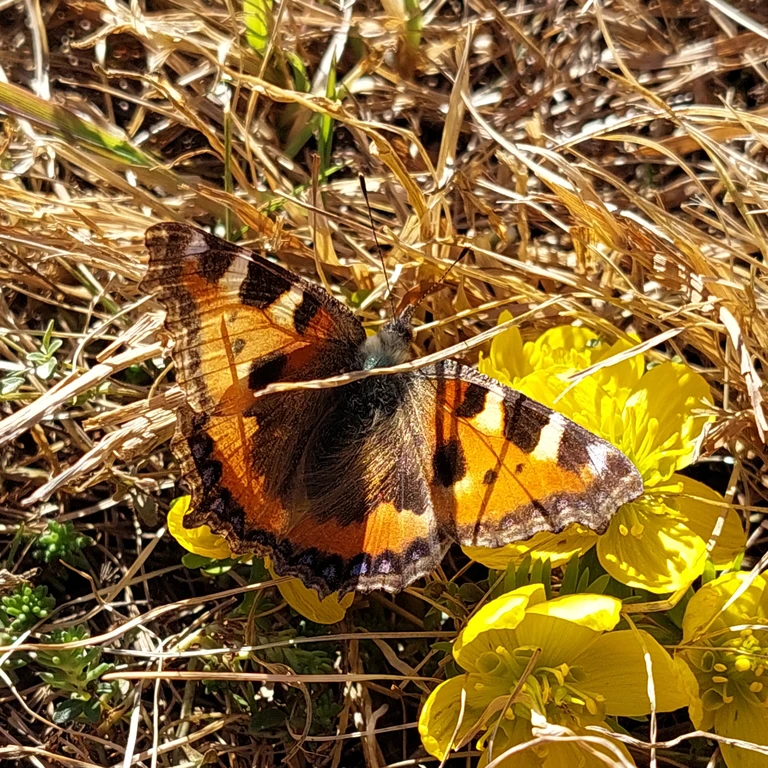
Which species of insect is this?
Aglais urticae
